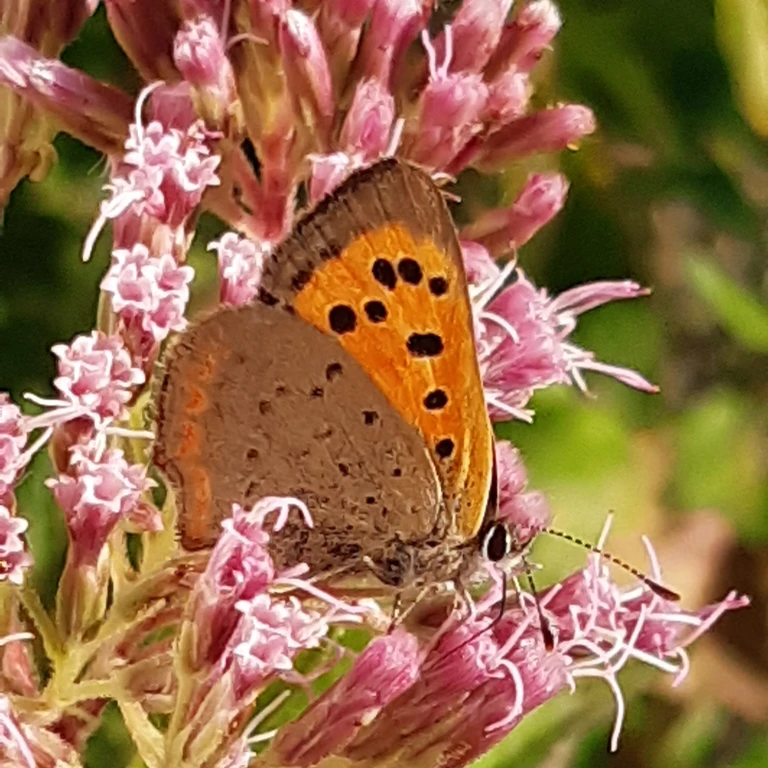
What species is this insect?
Lycaena phlaeas
